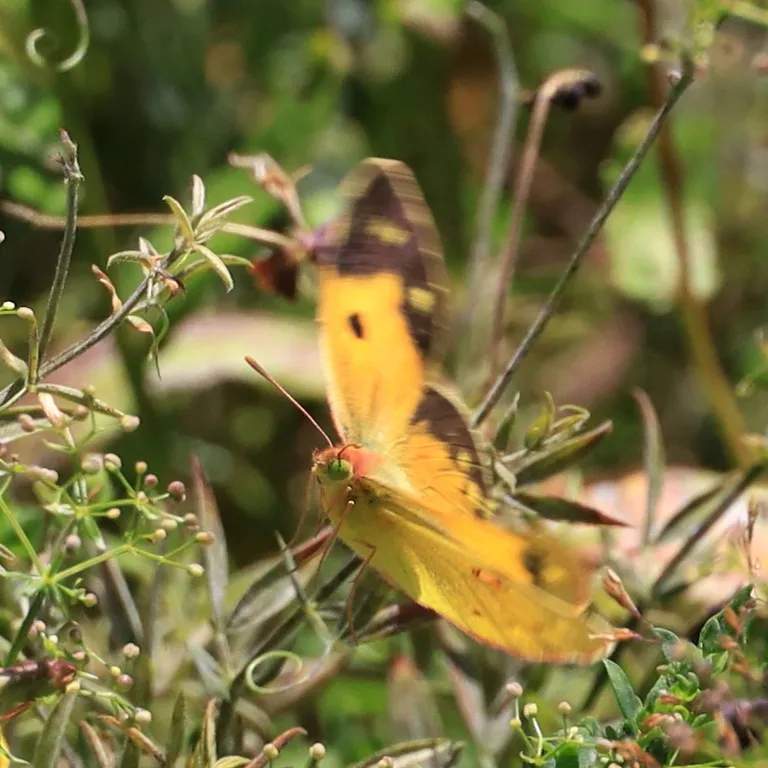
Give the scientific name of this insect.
Colias croceus
